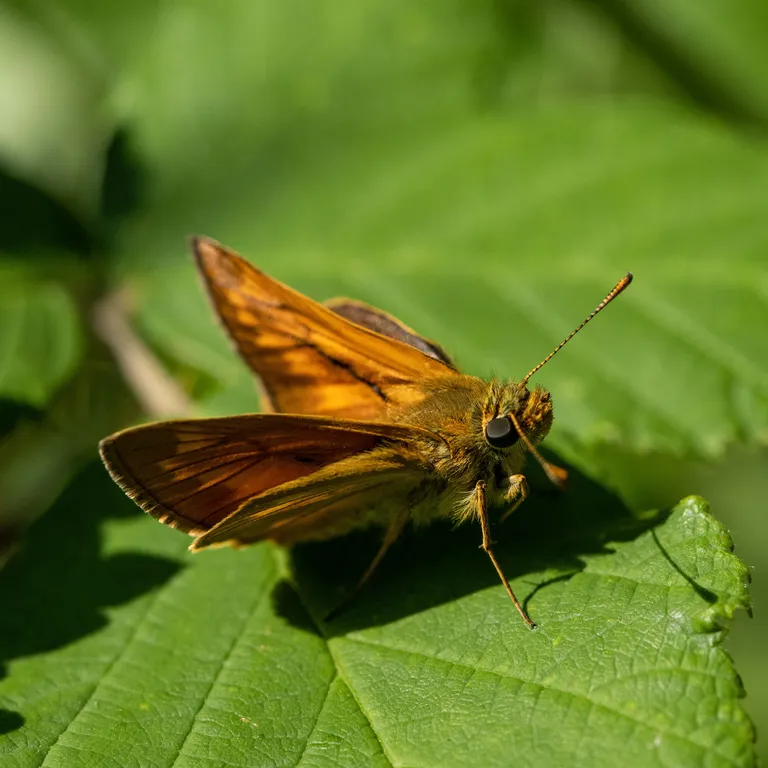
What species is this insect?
Ochlodes sylvanus (also Ochlodes venata)
